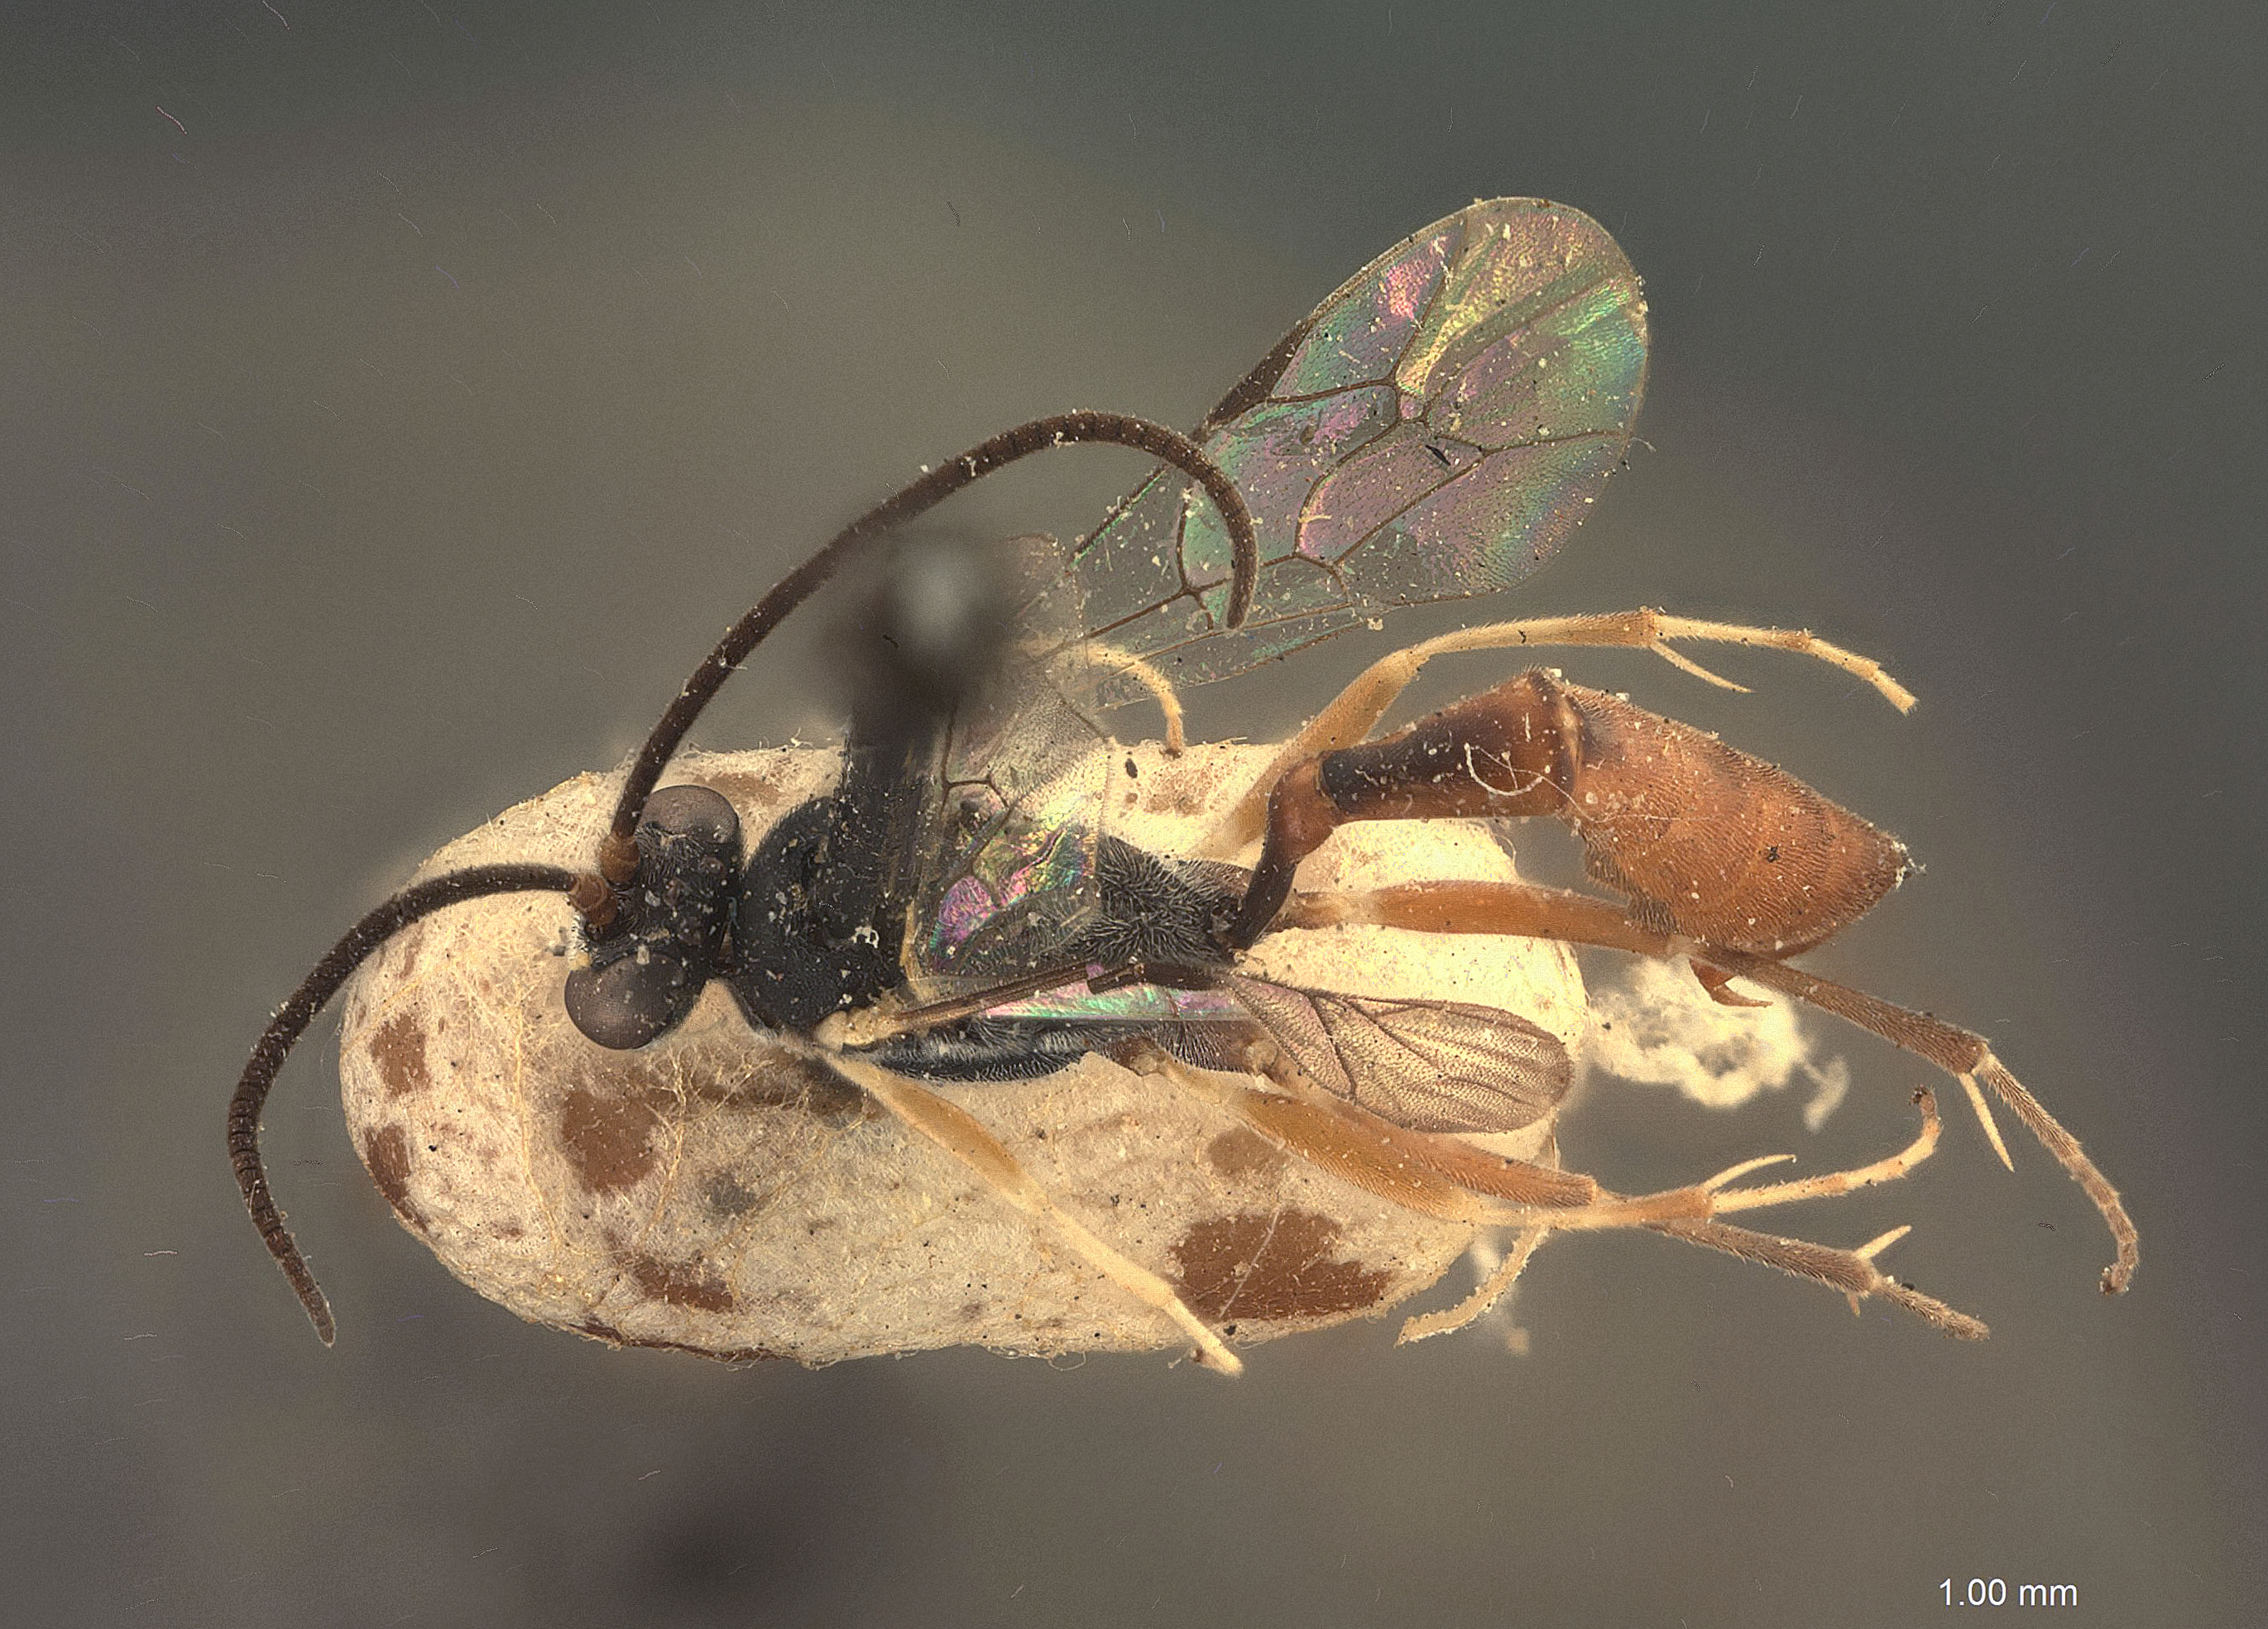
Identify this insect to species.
Amorphota orgyiae
